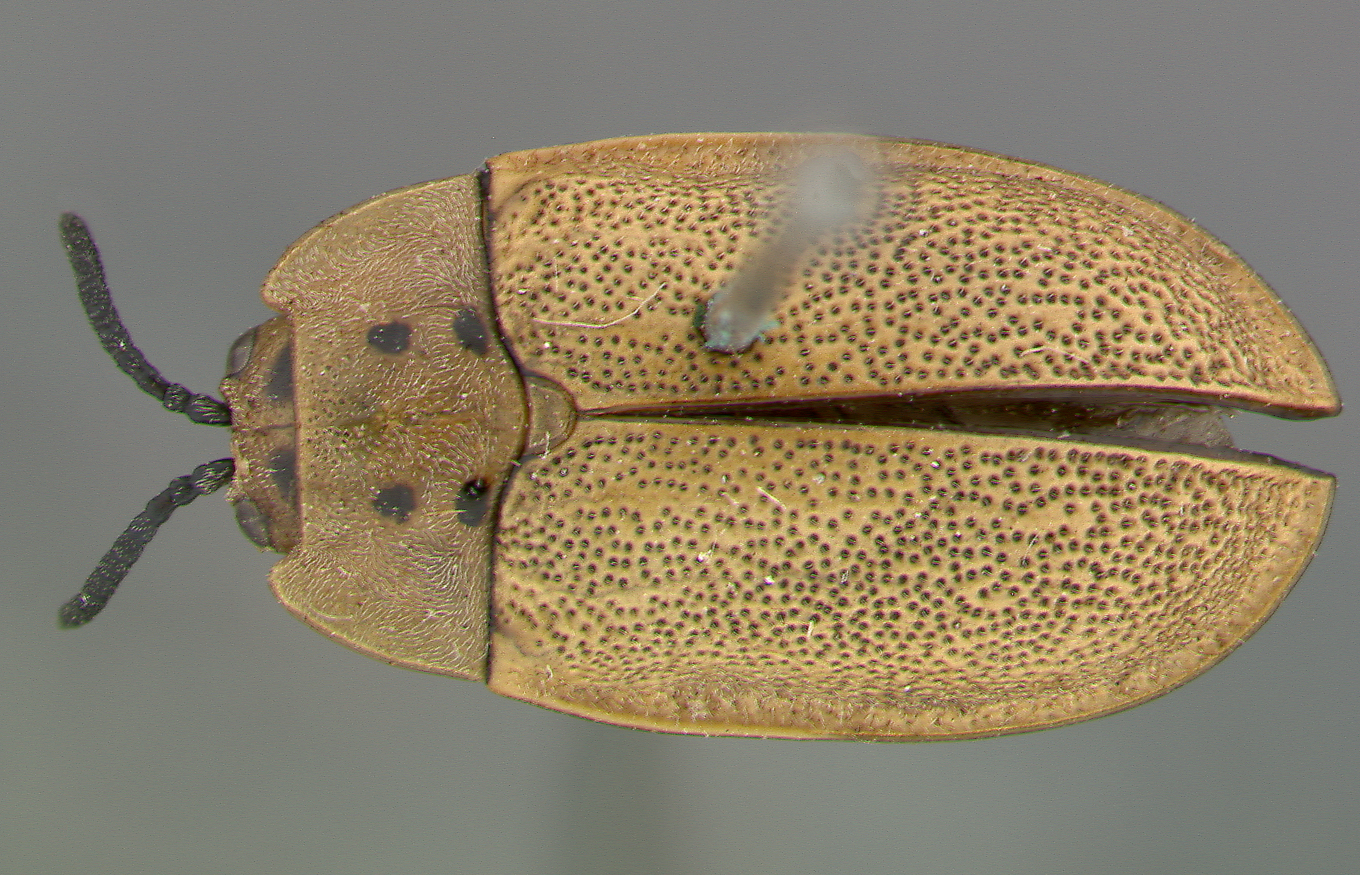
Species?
Epistictia quadripunctata
